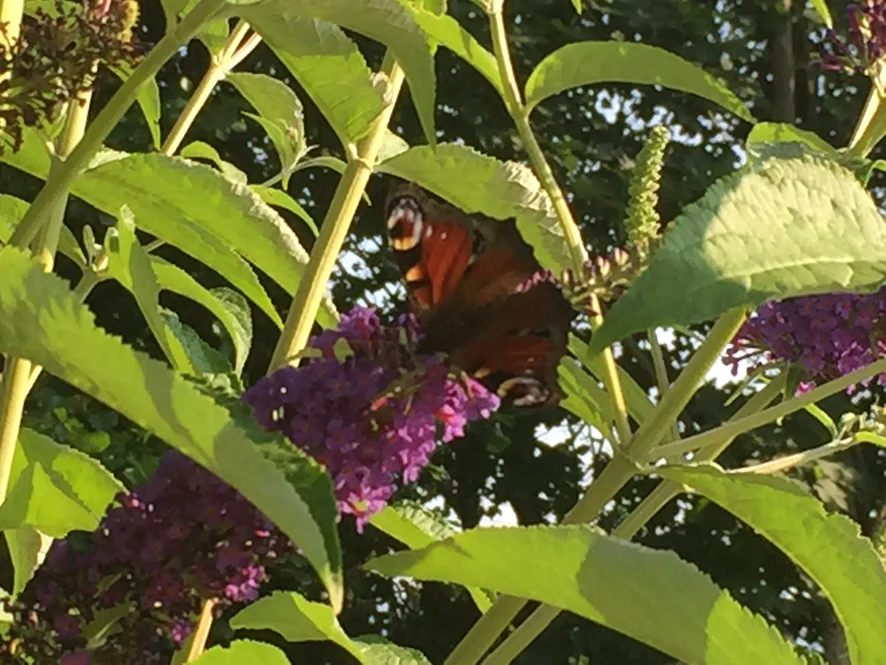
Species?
Aglais io
